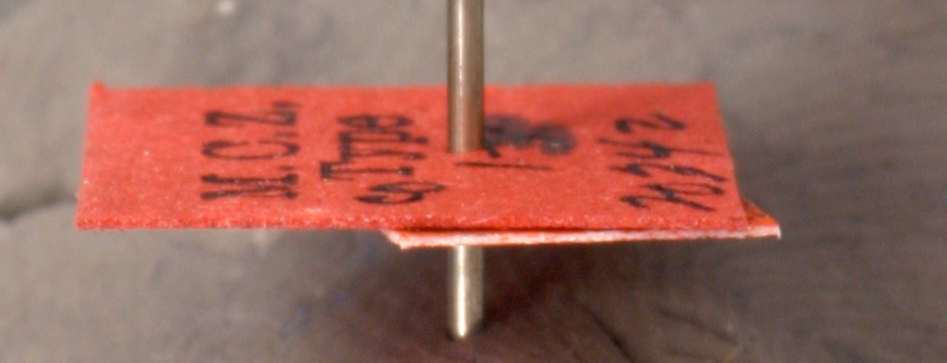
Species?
Myrmecia aberrans
